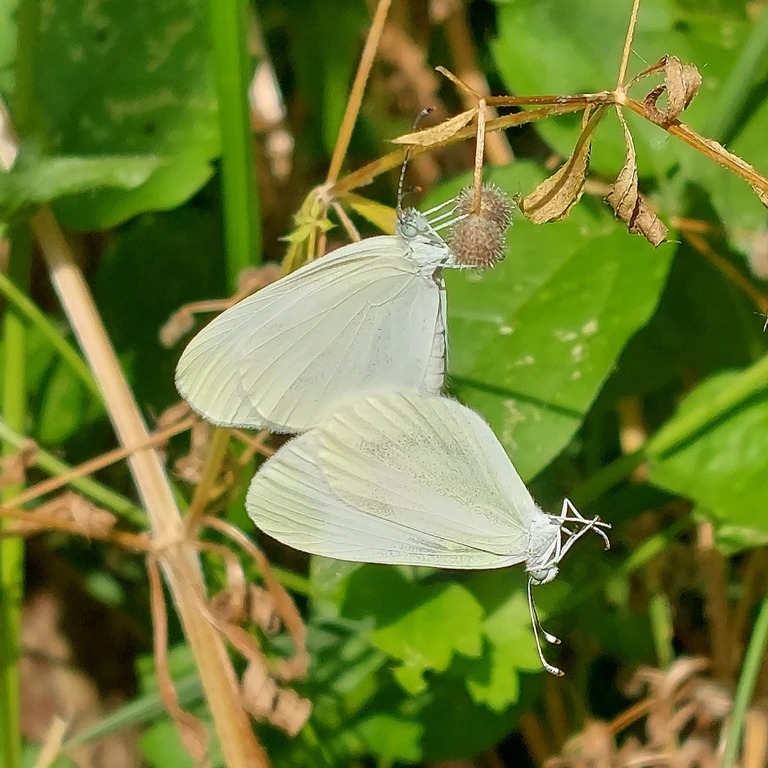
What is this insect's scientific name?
Leptidea sinapis/juvernica
